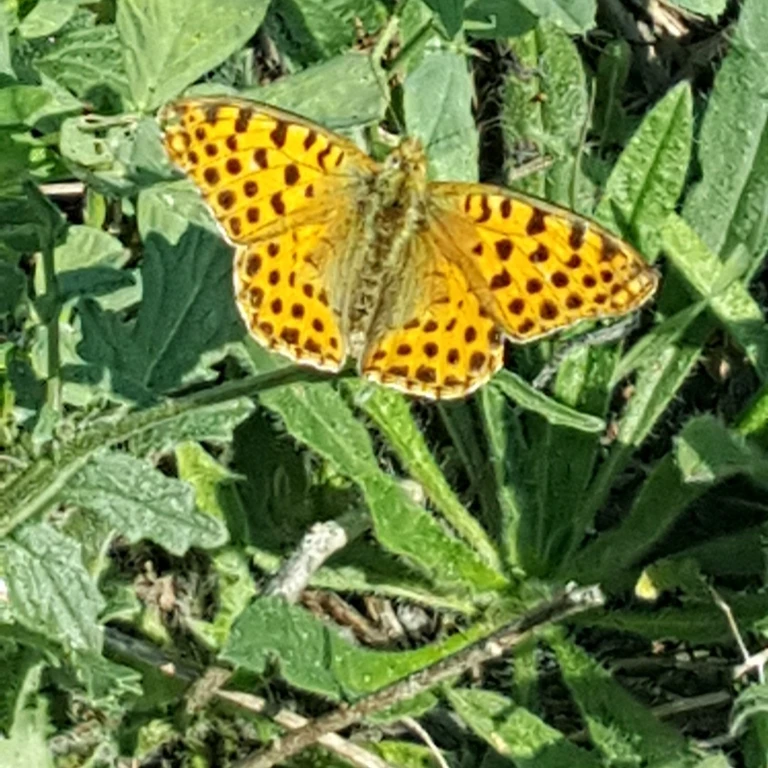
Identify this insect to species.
Issoria lathonia
